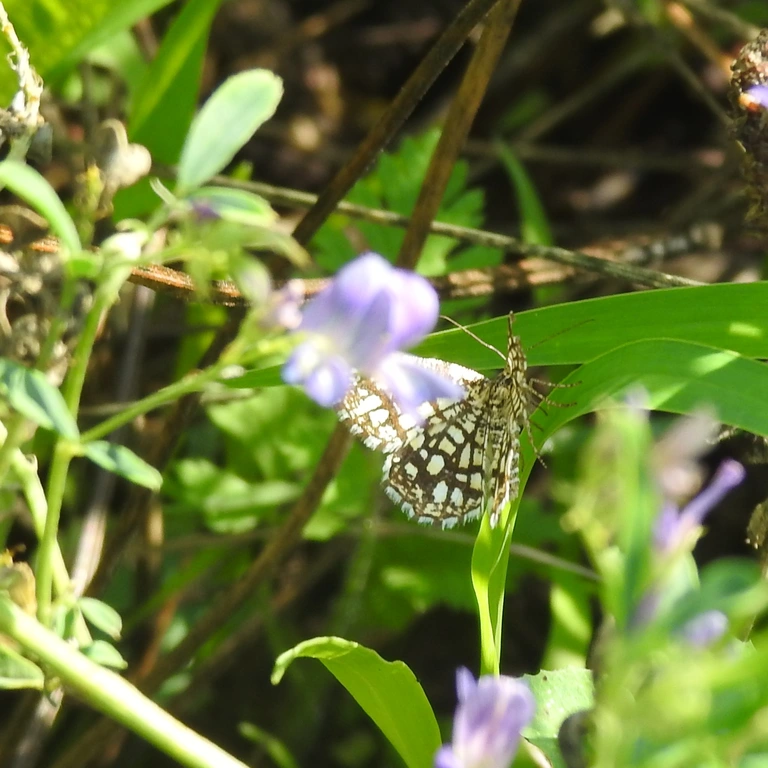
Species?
Chiasmia clathrata
